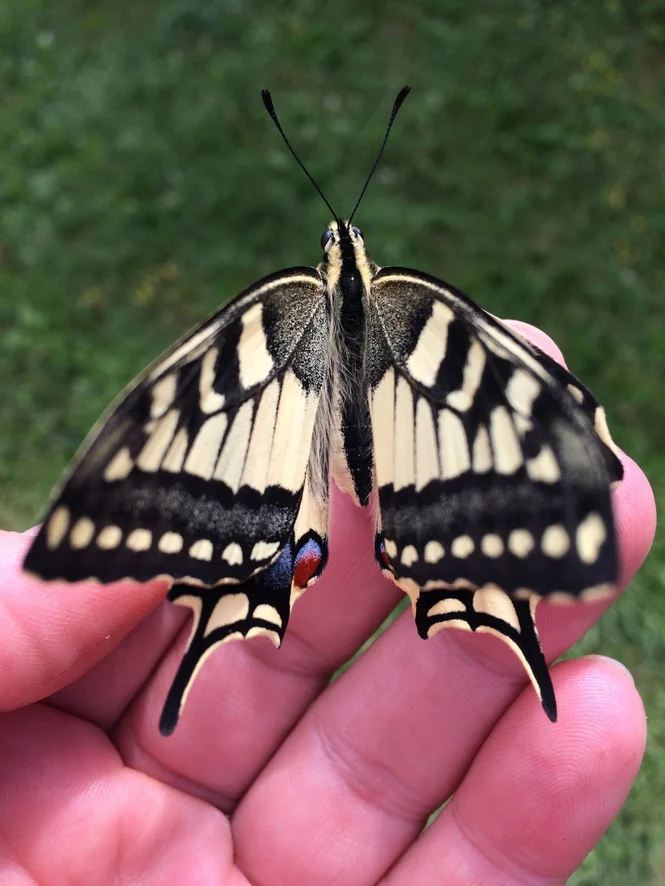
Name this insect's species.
Papilio machaon
